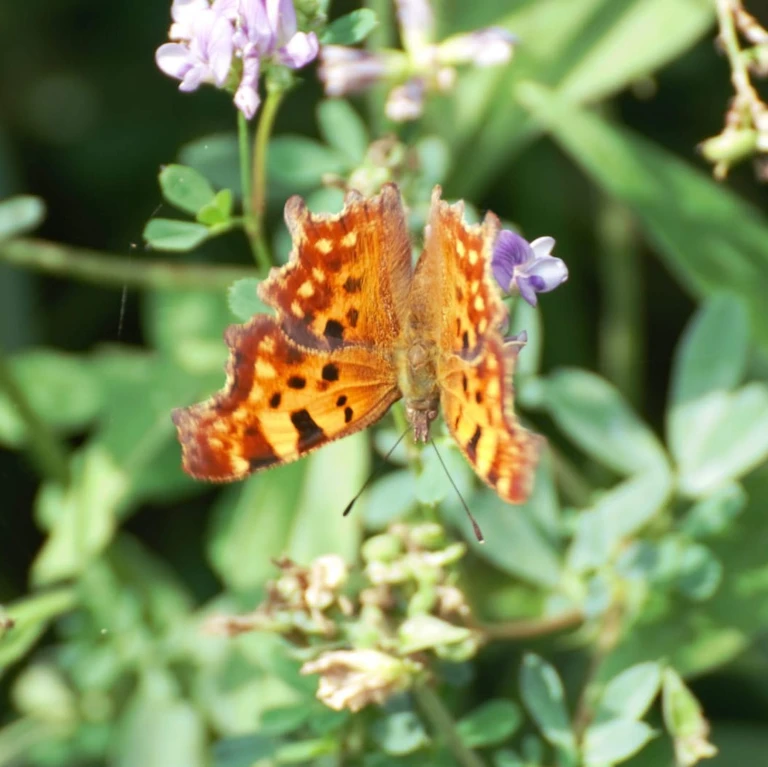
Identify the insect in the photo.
Polygonia c-album
